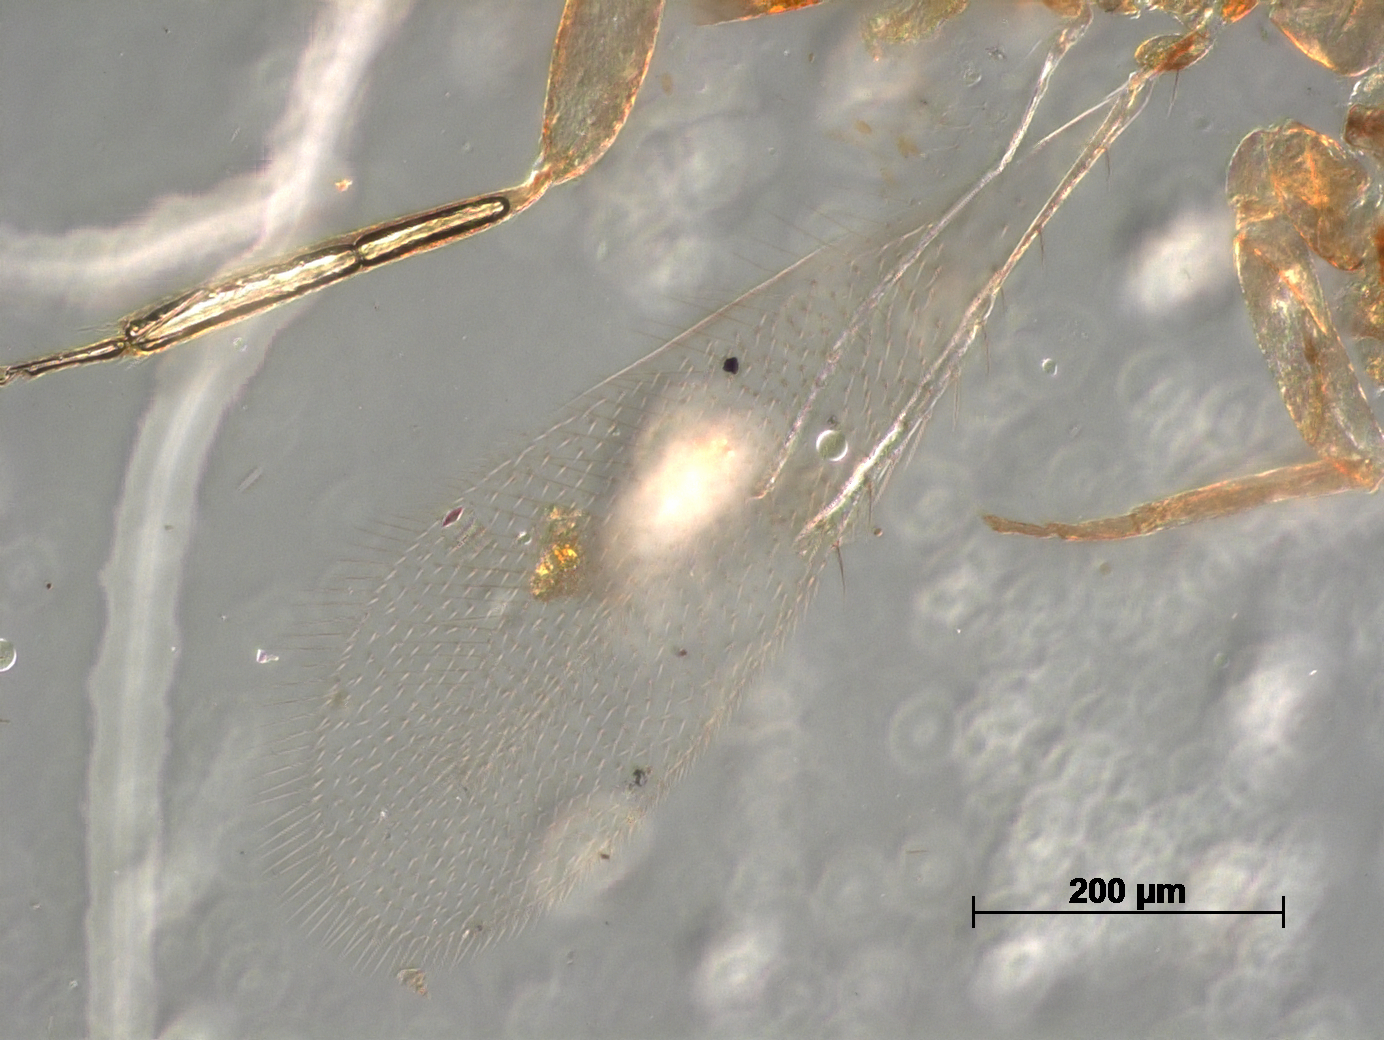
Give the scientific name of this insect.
Tumidiscapus flavus
